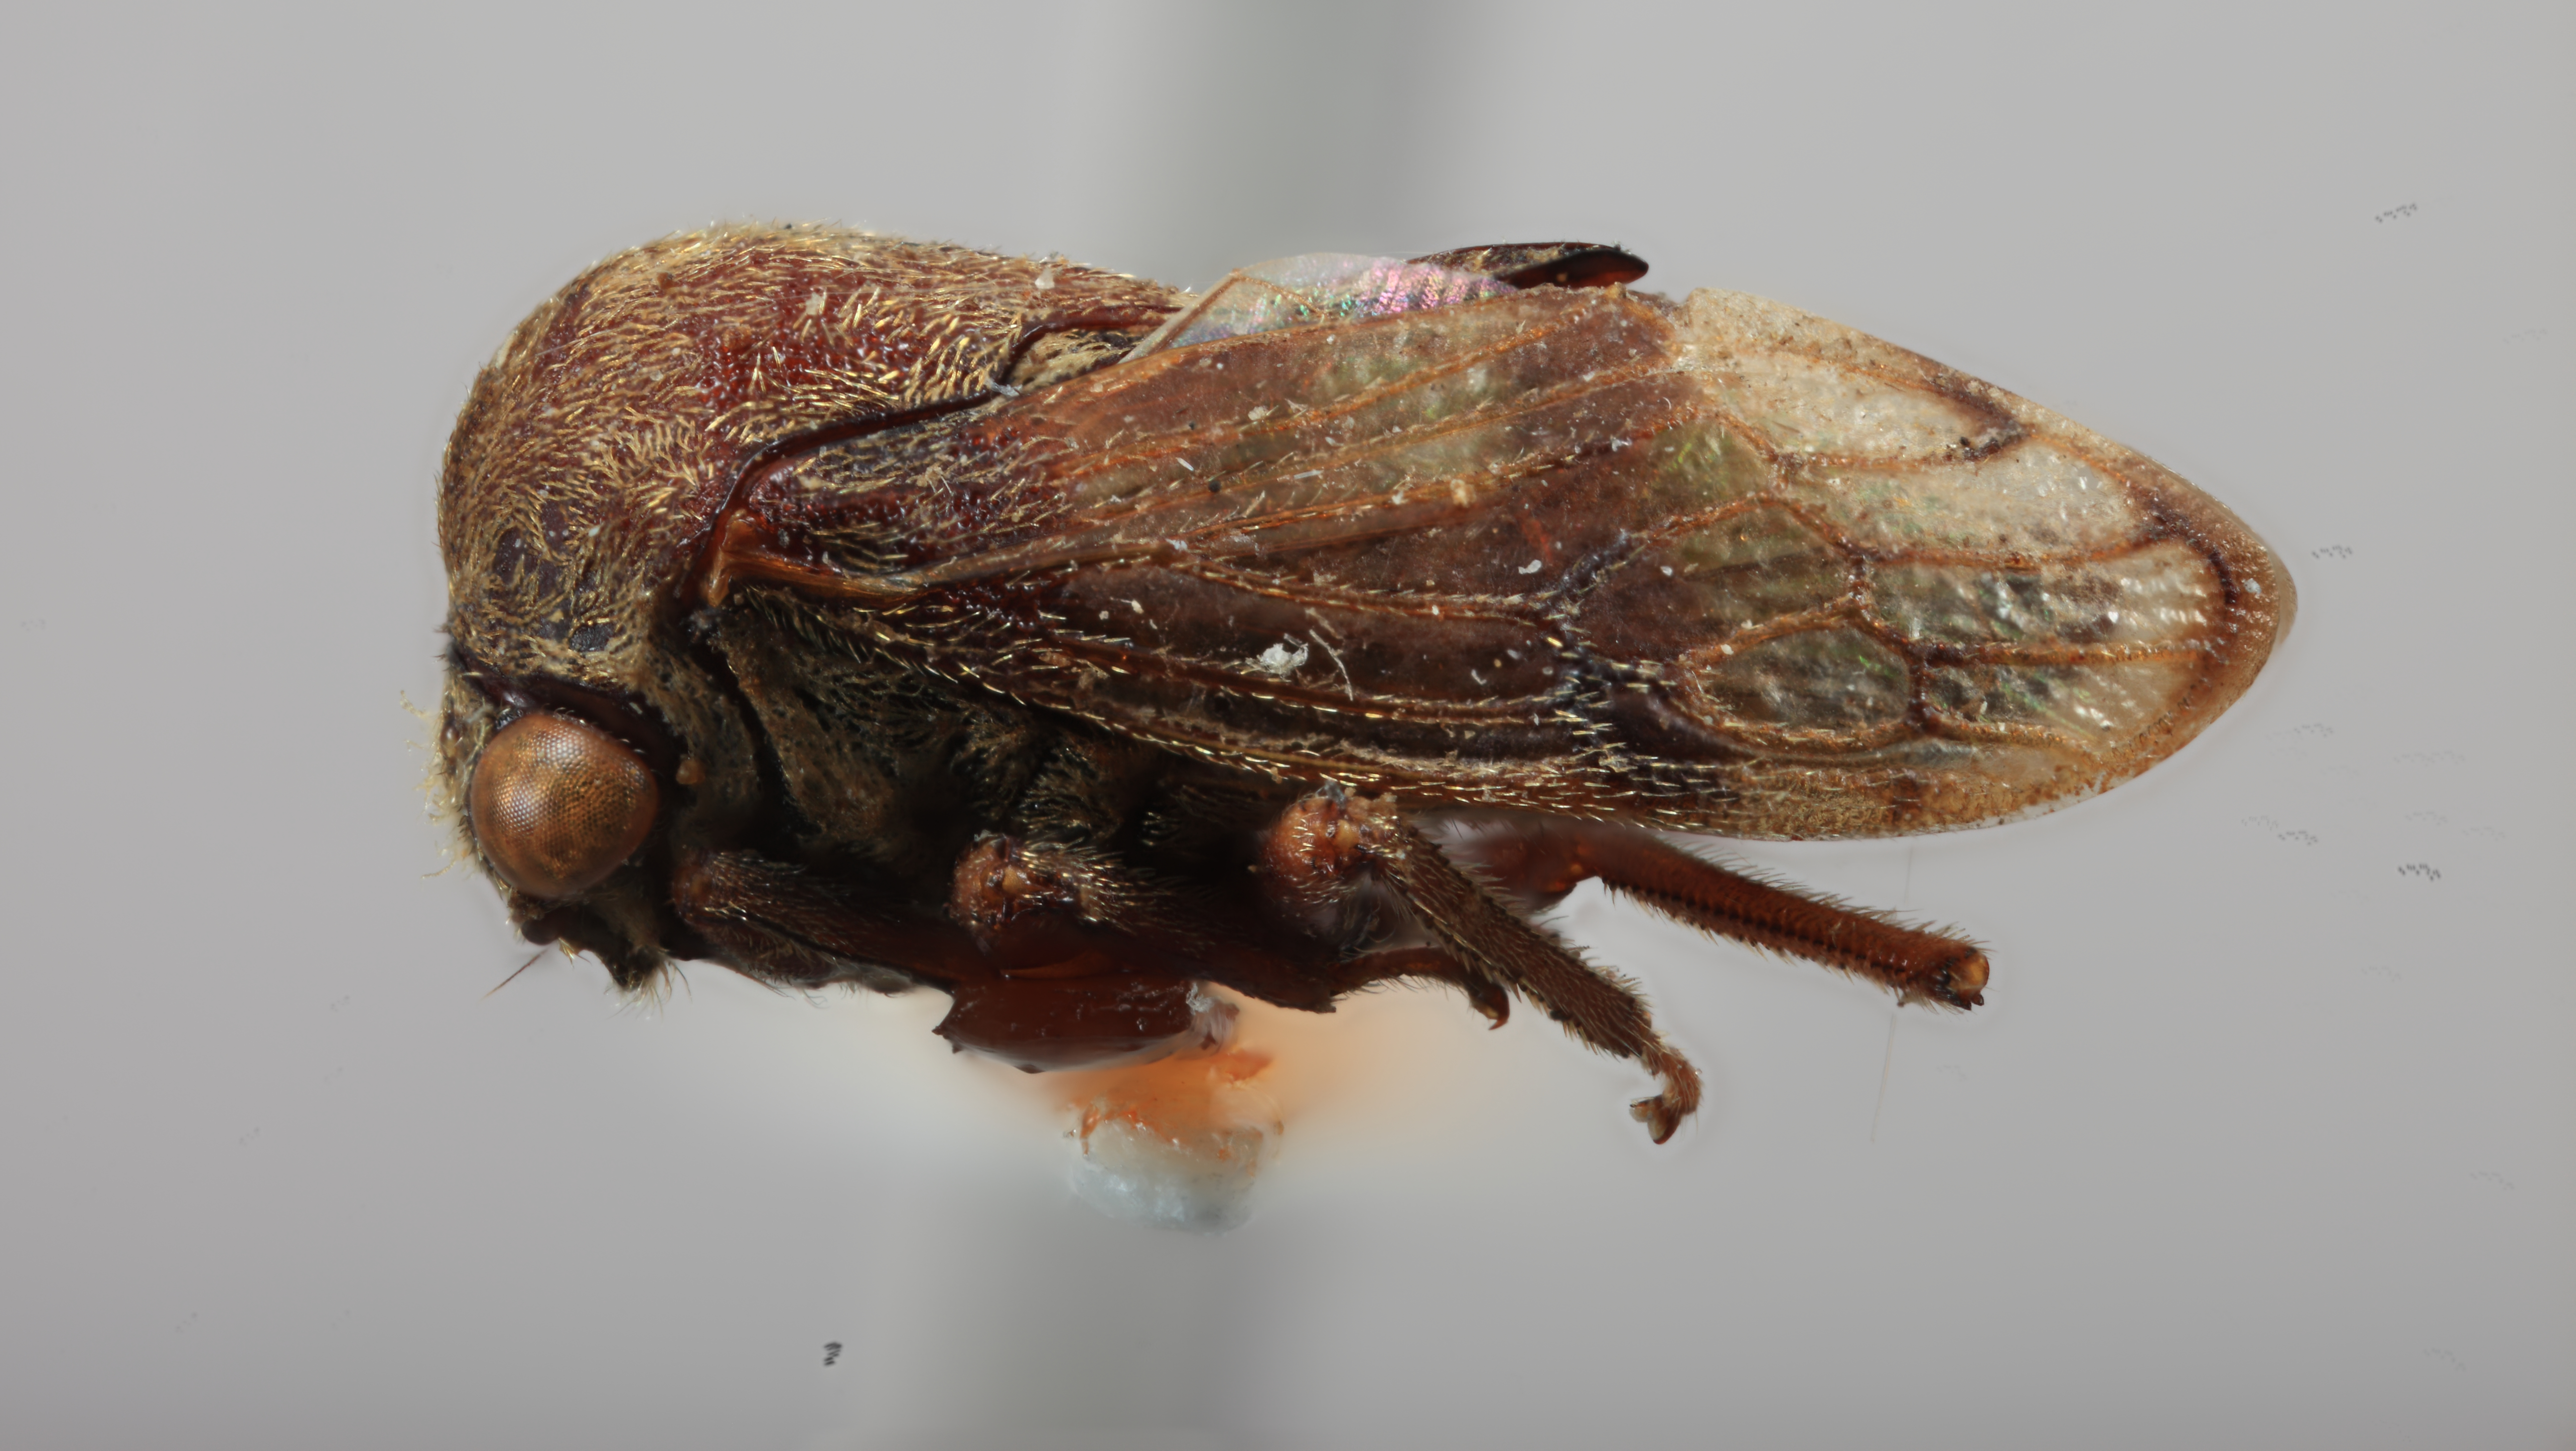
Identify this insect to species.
Centrotoscelus concavus
